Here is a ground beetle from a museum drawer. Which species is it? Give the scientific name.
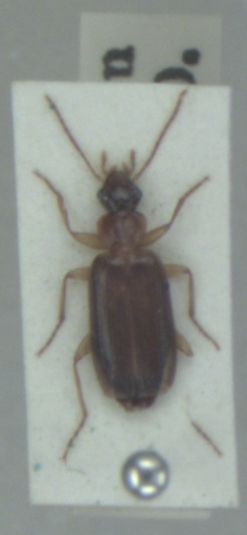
Dromius meridionalis
